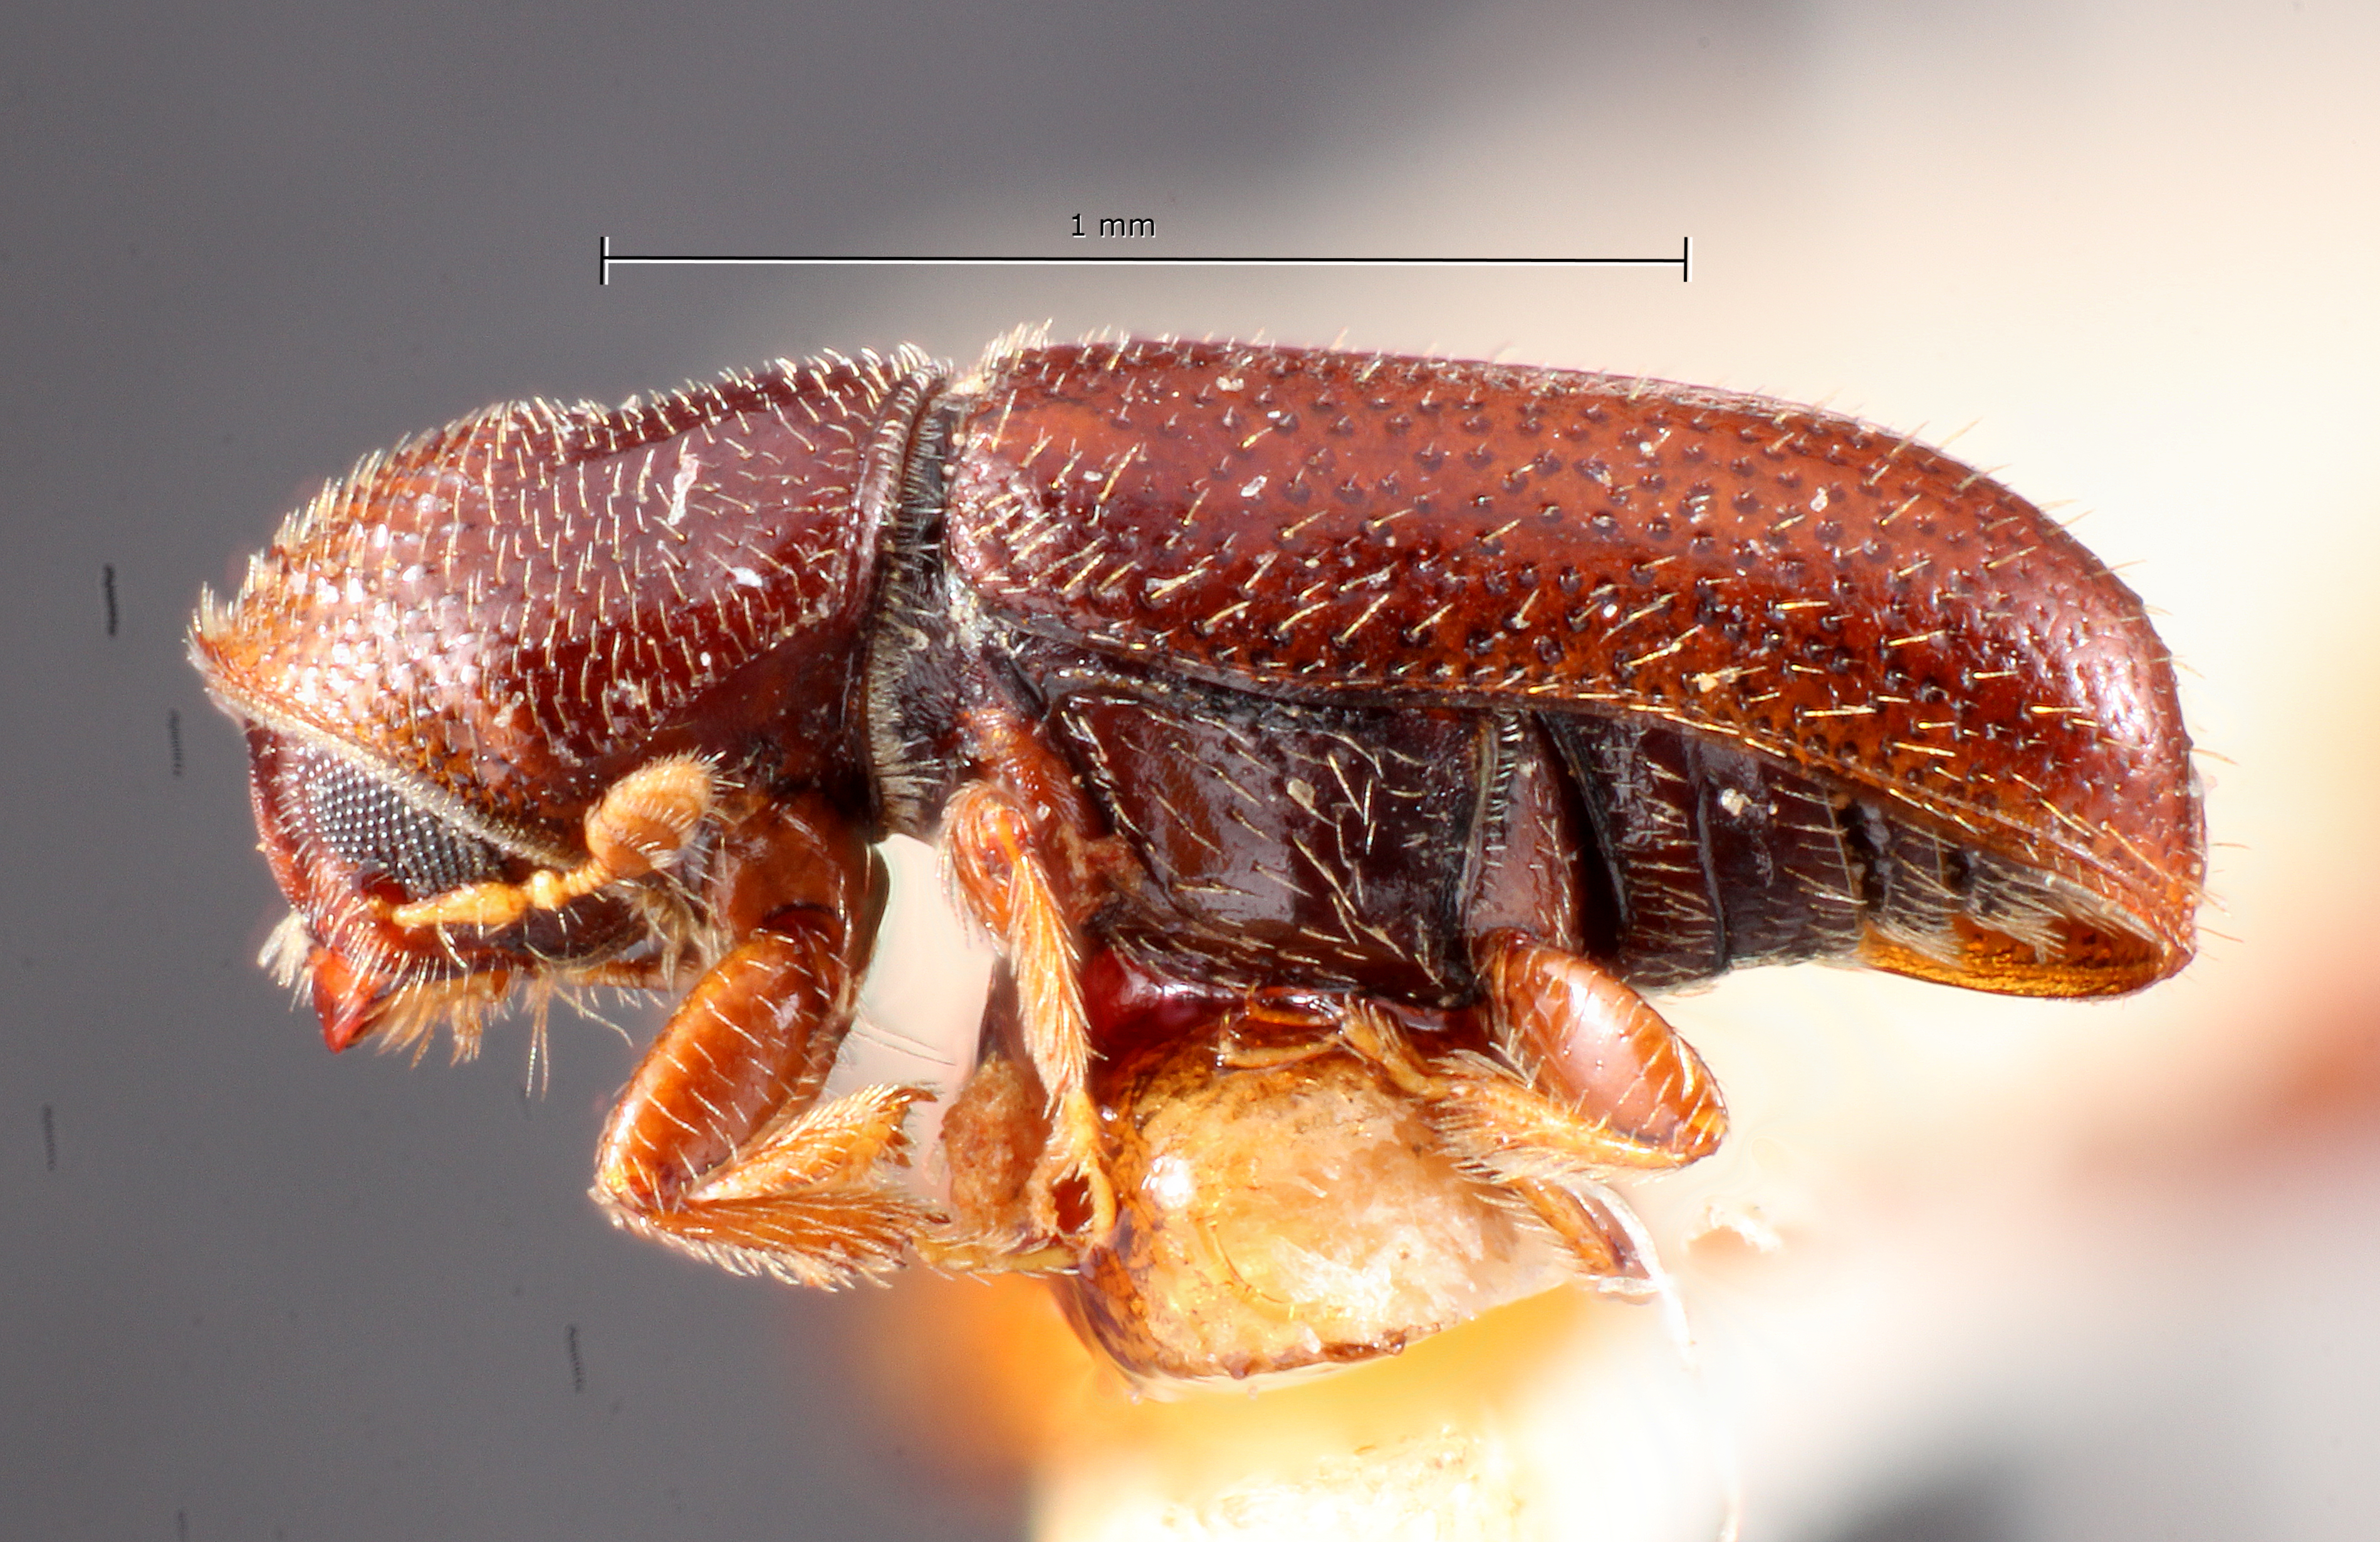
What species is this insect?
Pityophthorus concavus
